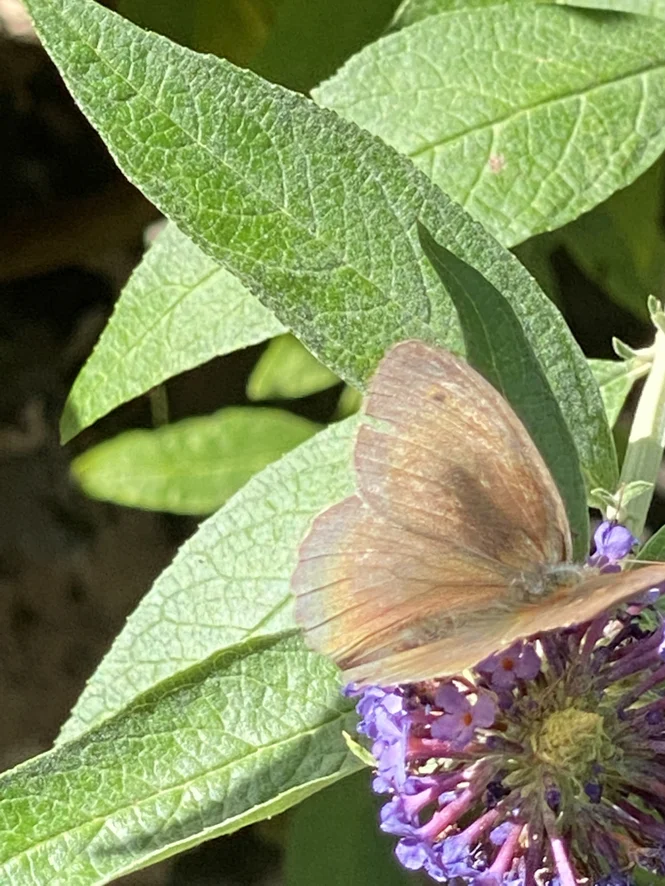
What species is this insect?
Maniola jurtina
